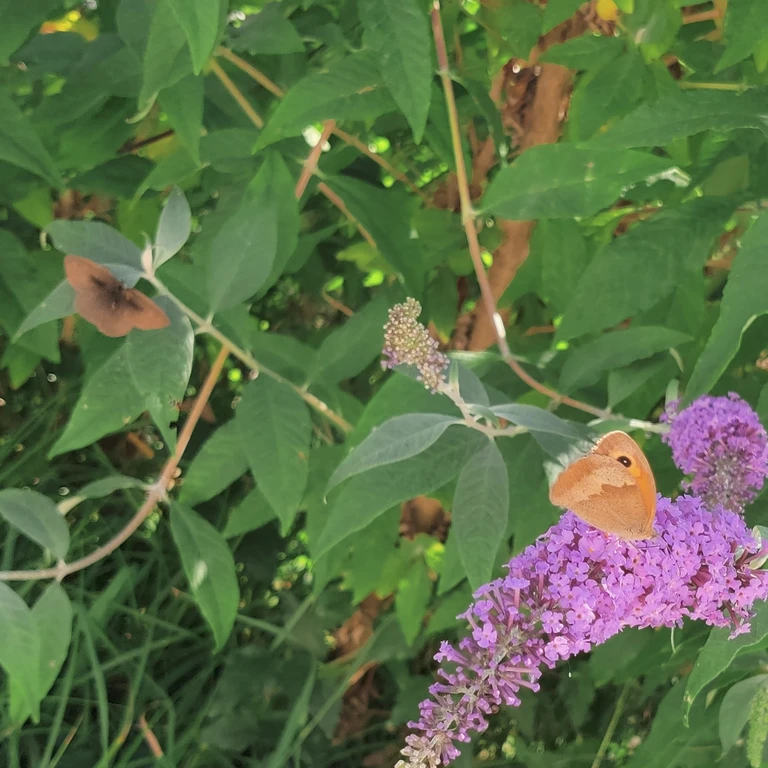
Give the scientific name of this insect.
Maniola jurtina
